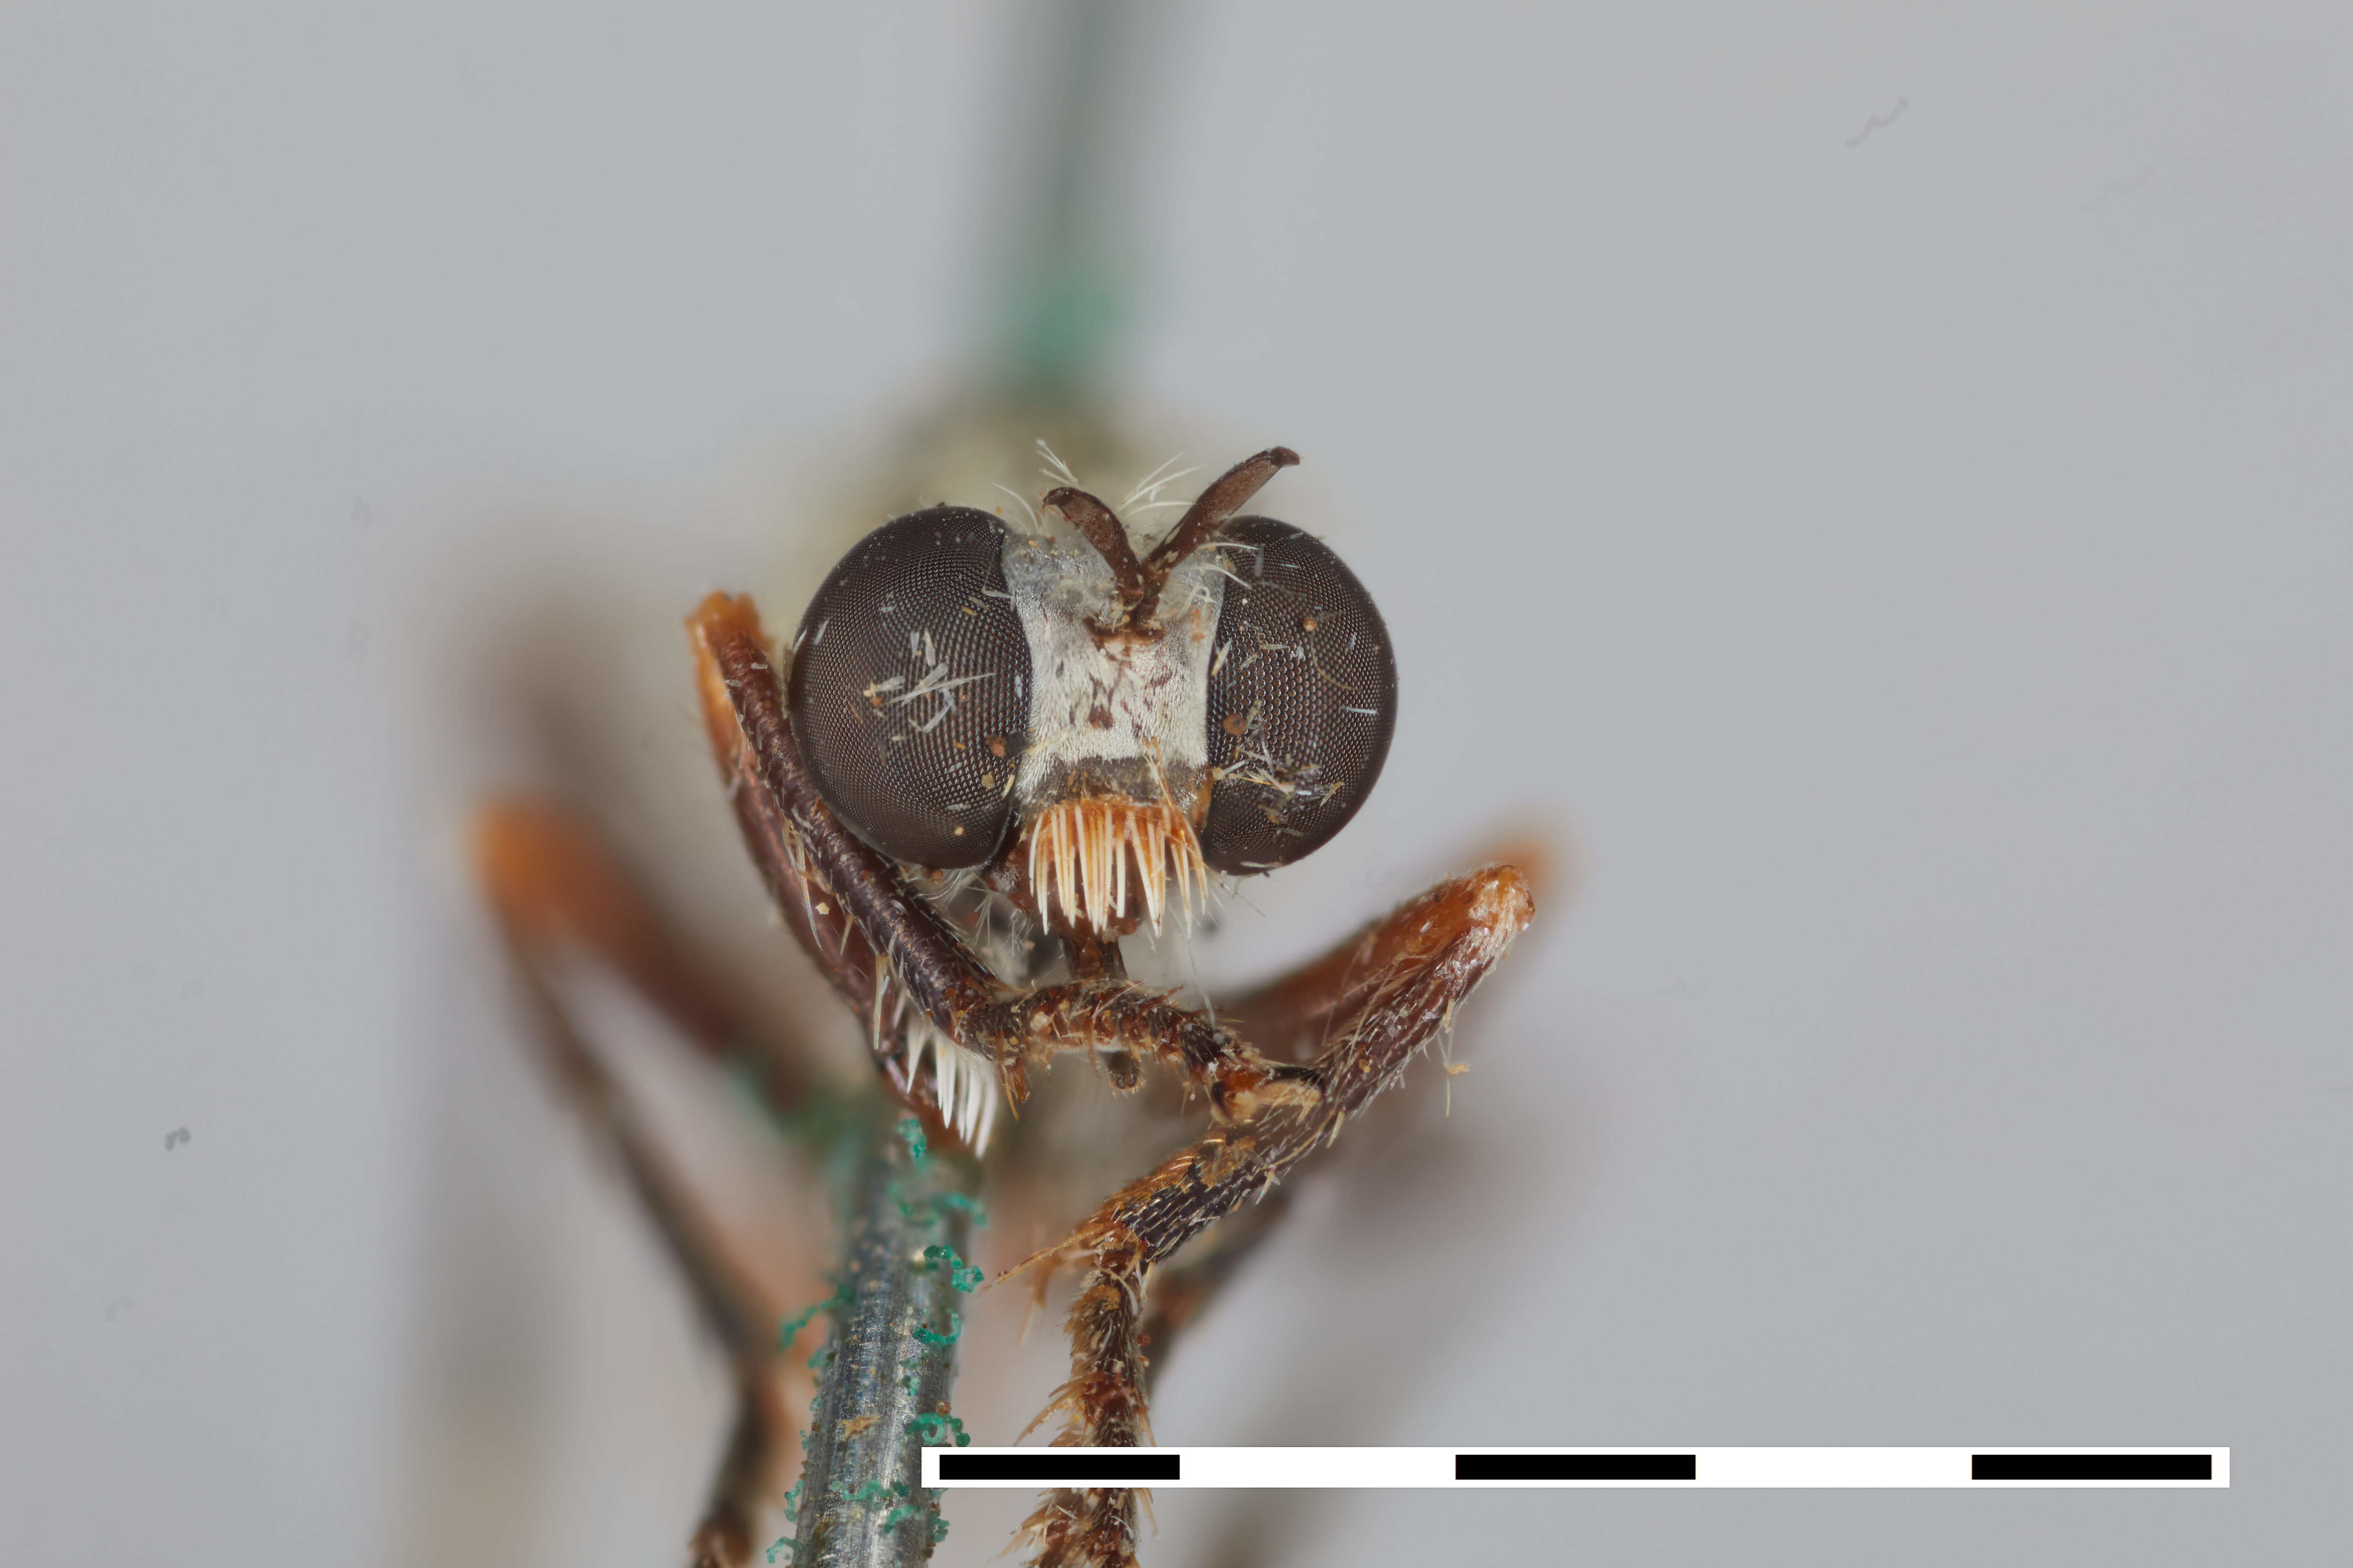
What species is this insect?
Saropogon semiustus
